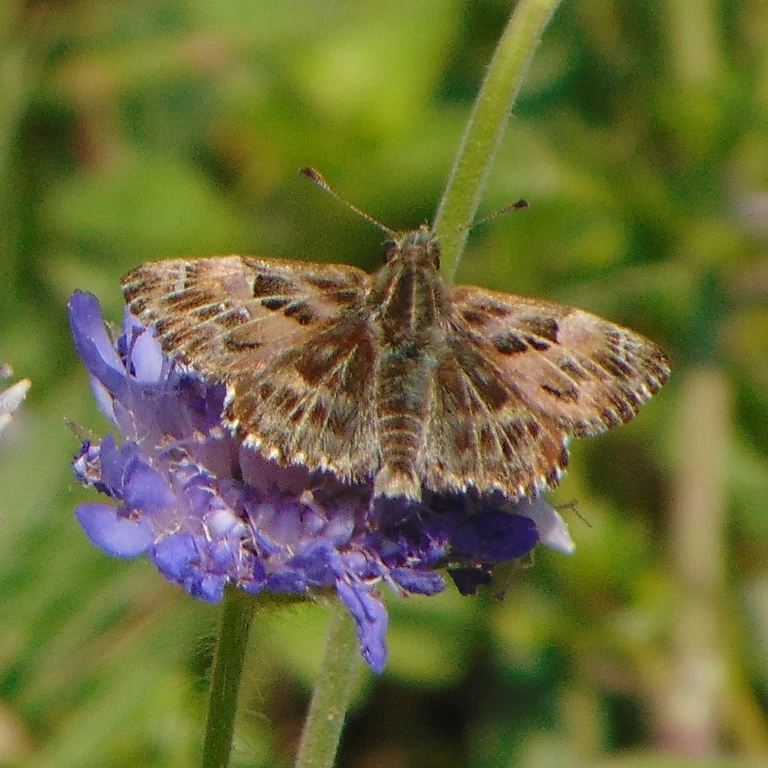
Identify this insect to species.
Carcharodus alceae
